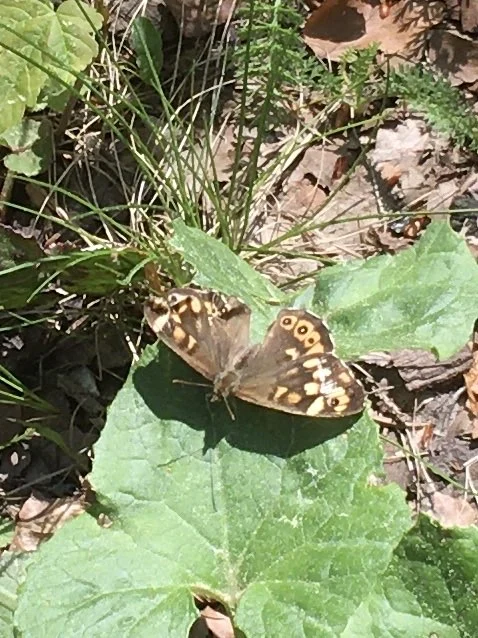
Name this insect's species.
Pararge aegeria
